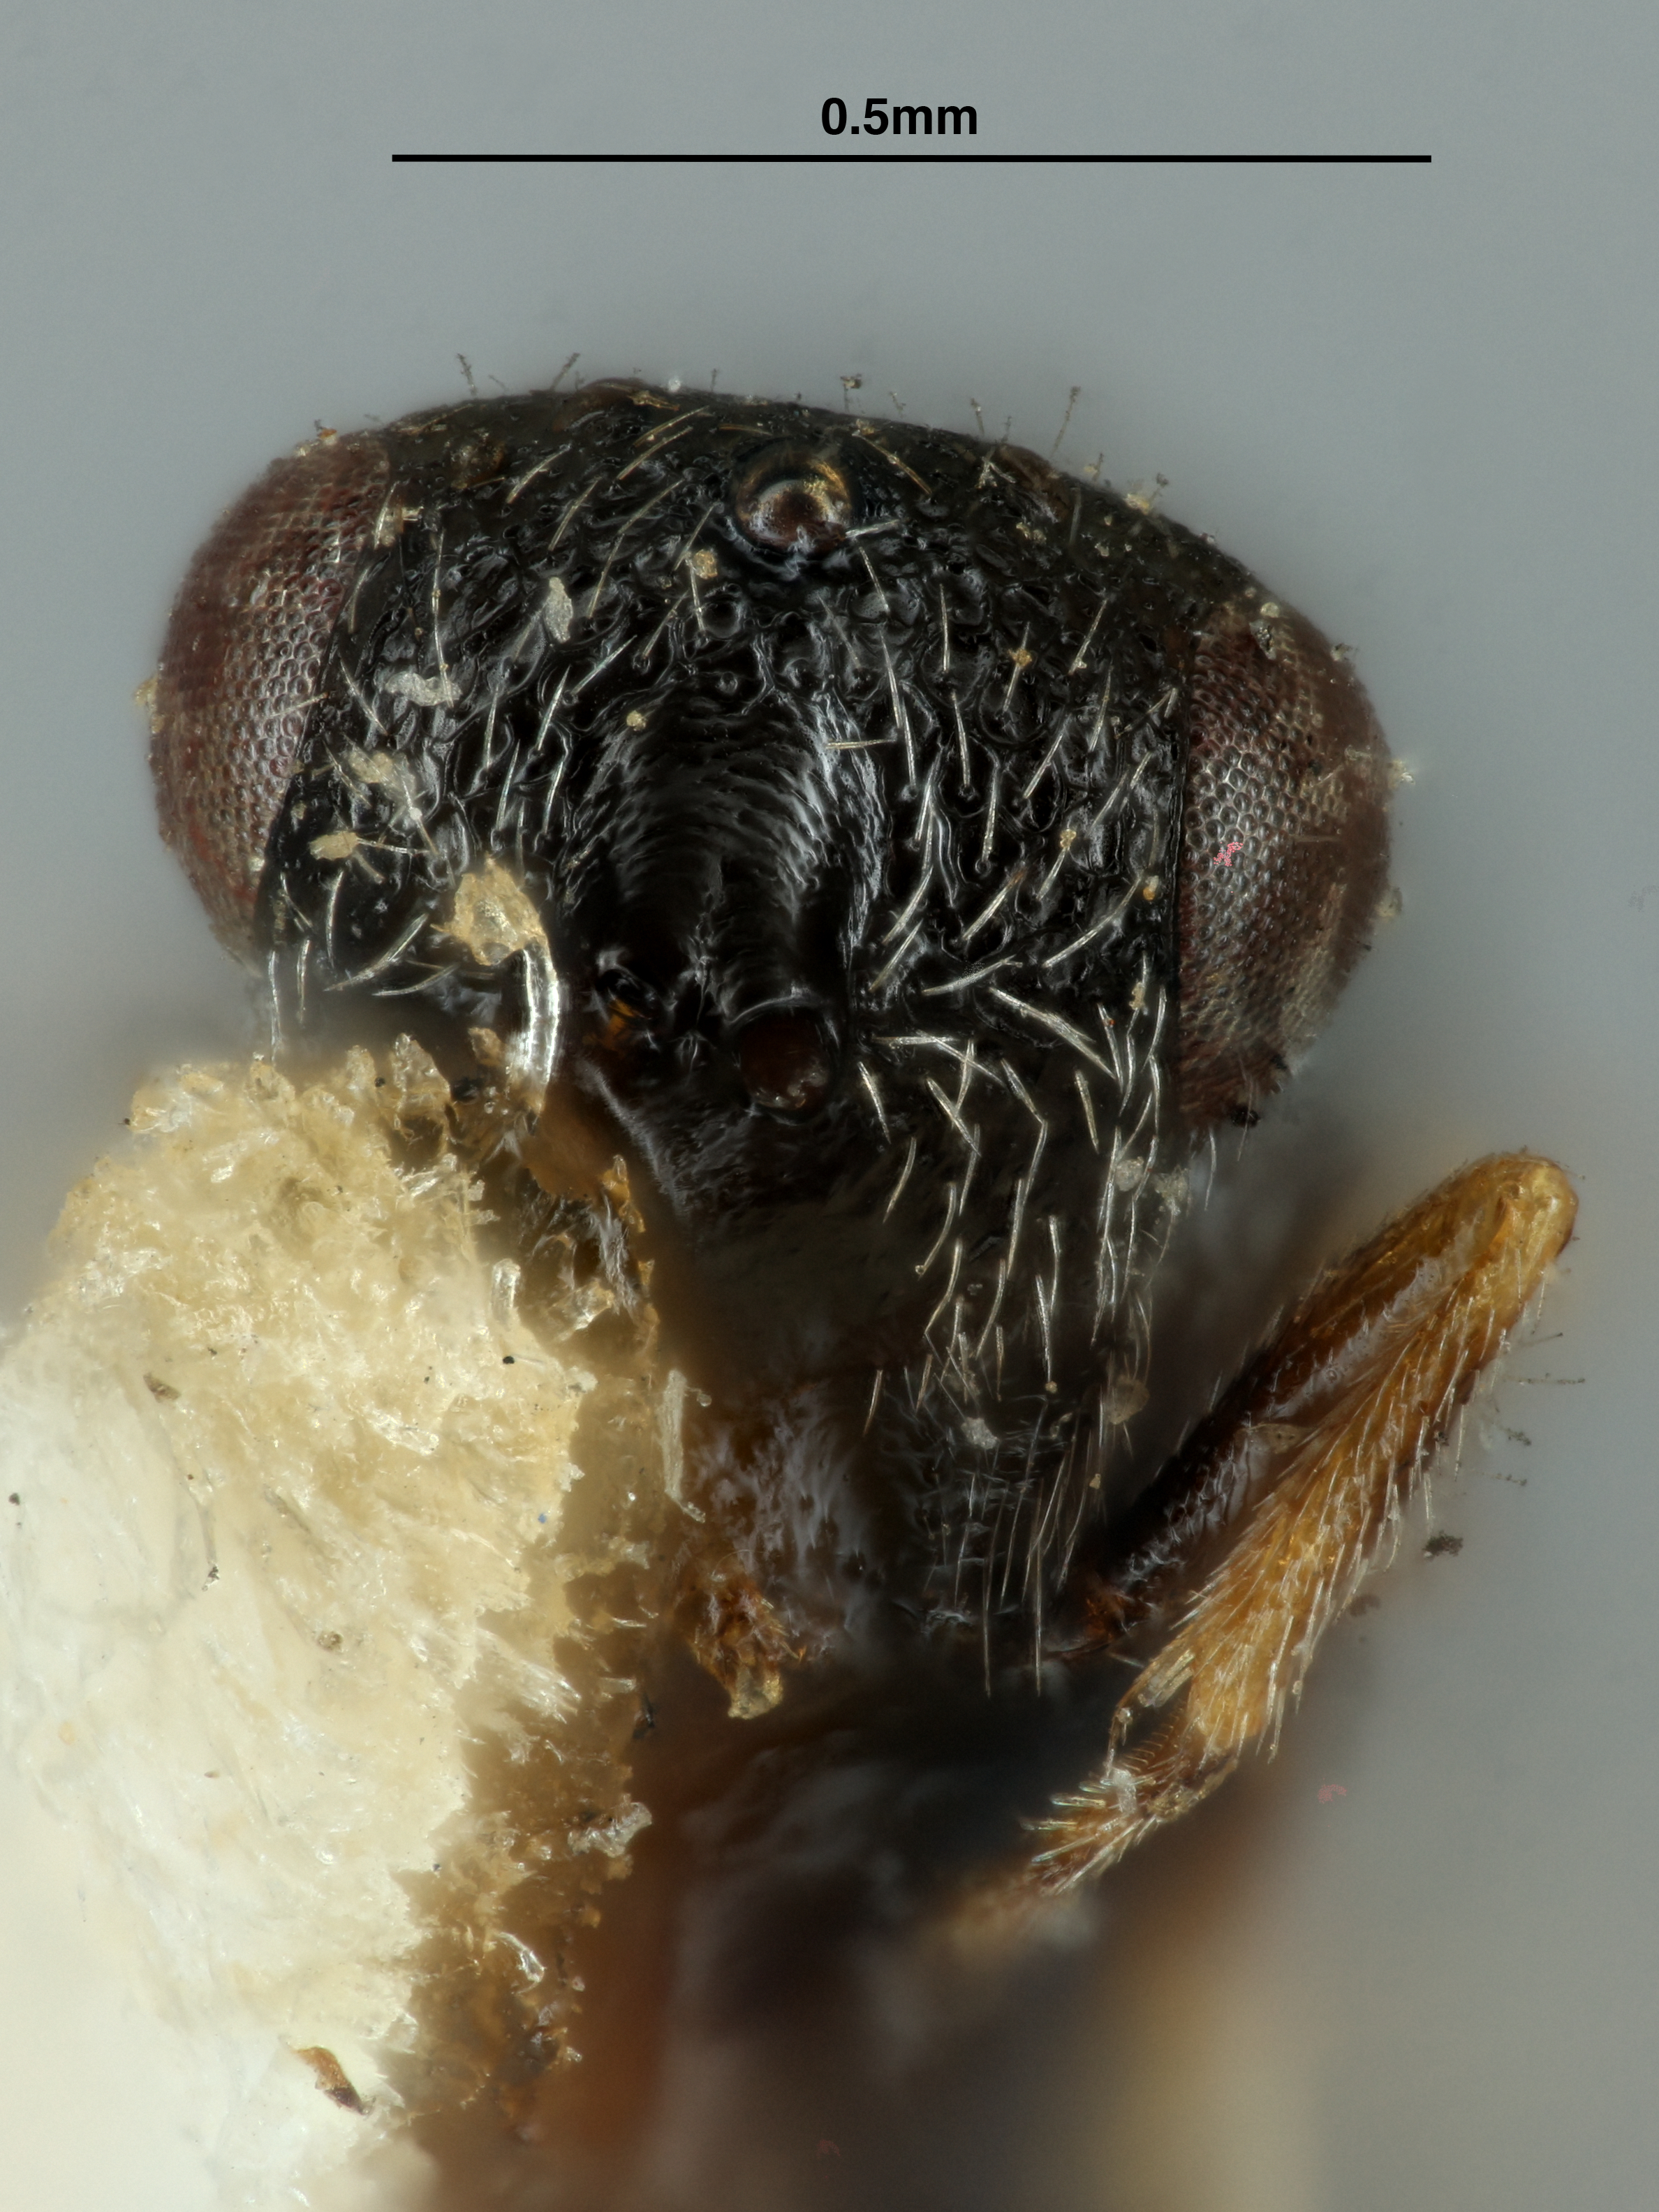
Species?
Eurytoma stigmi
